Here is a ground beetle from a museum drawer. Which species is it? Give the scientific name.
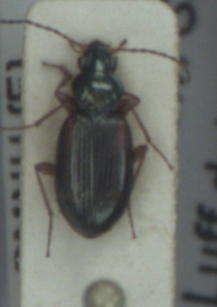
Bembidion tetracolum
